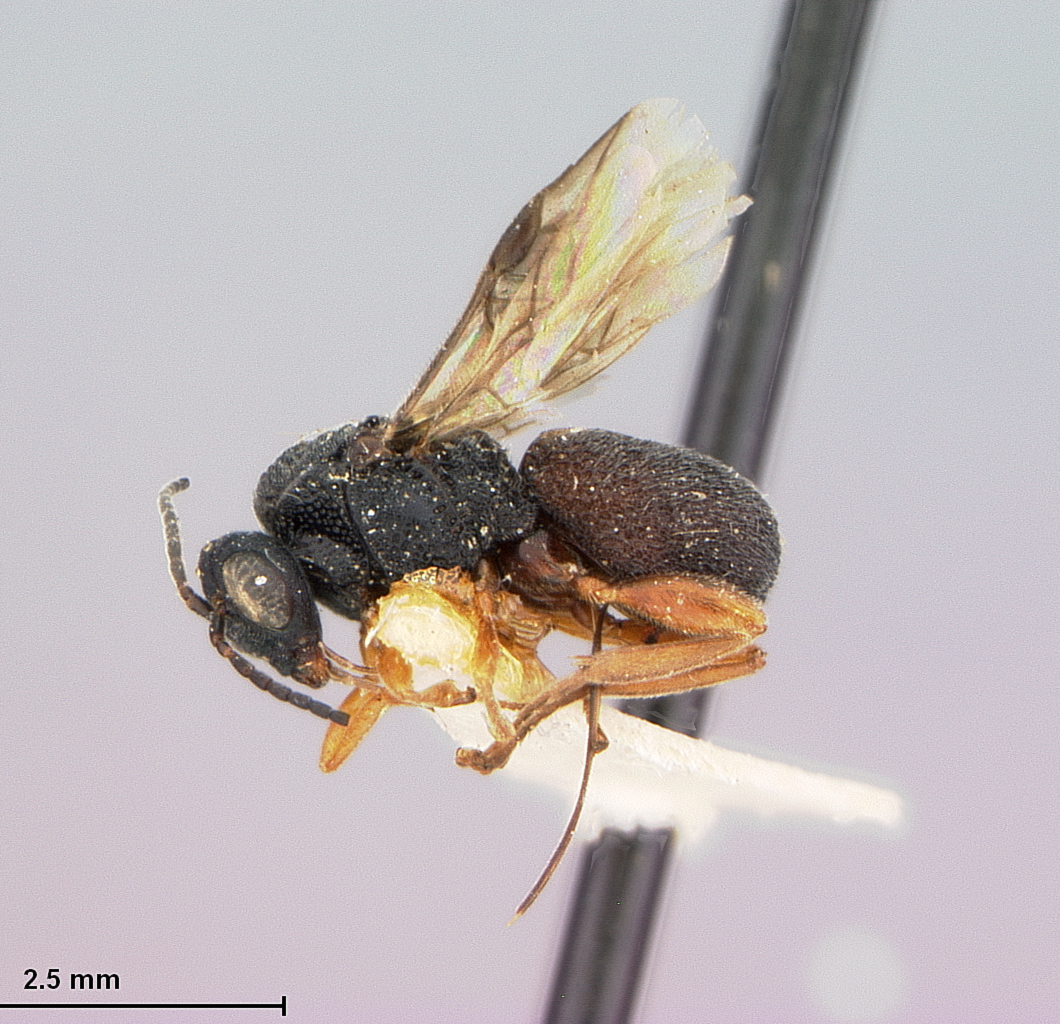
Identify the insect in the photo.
Urosigalphus dakotaensis
